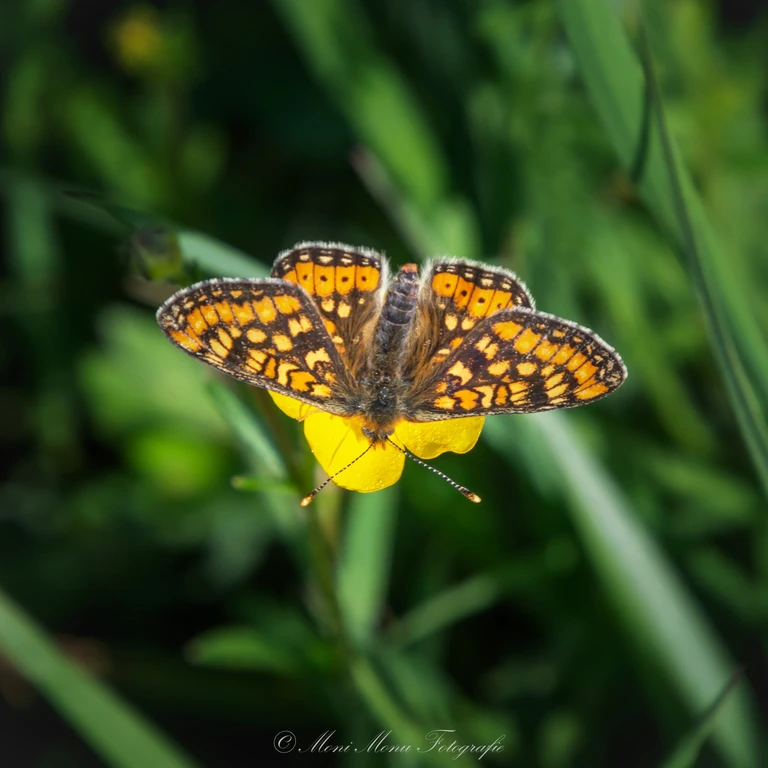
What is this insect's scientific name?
Euphydryas aurinia
